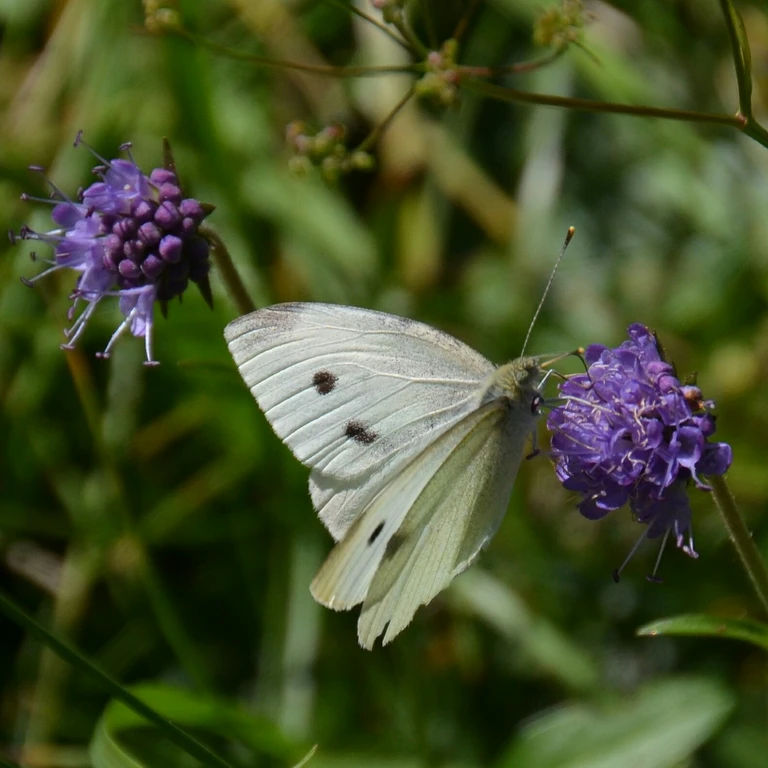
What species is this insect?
Pieris rapae
